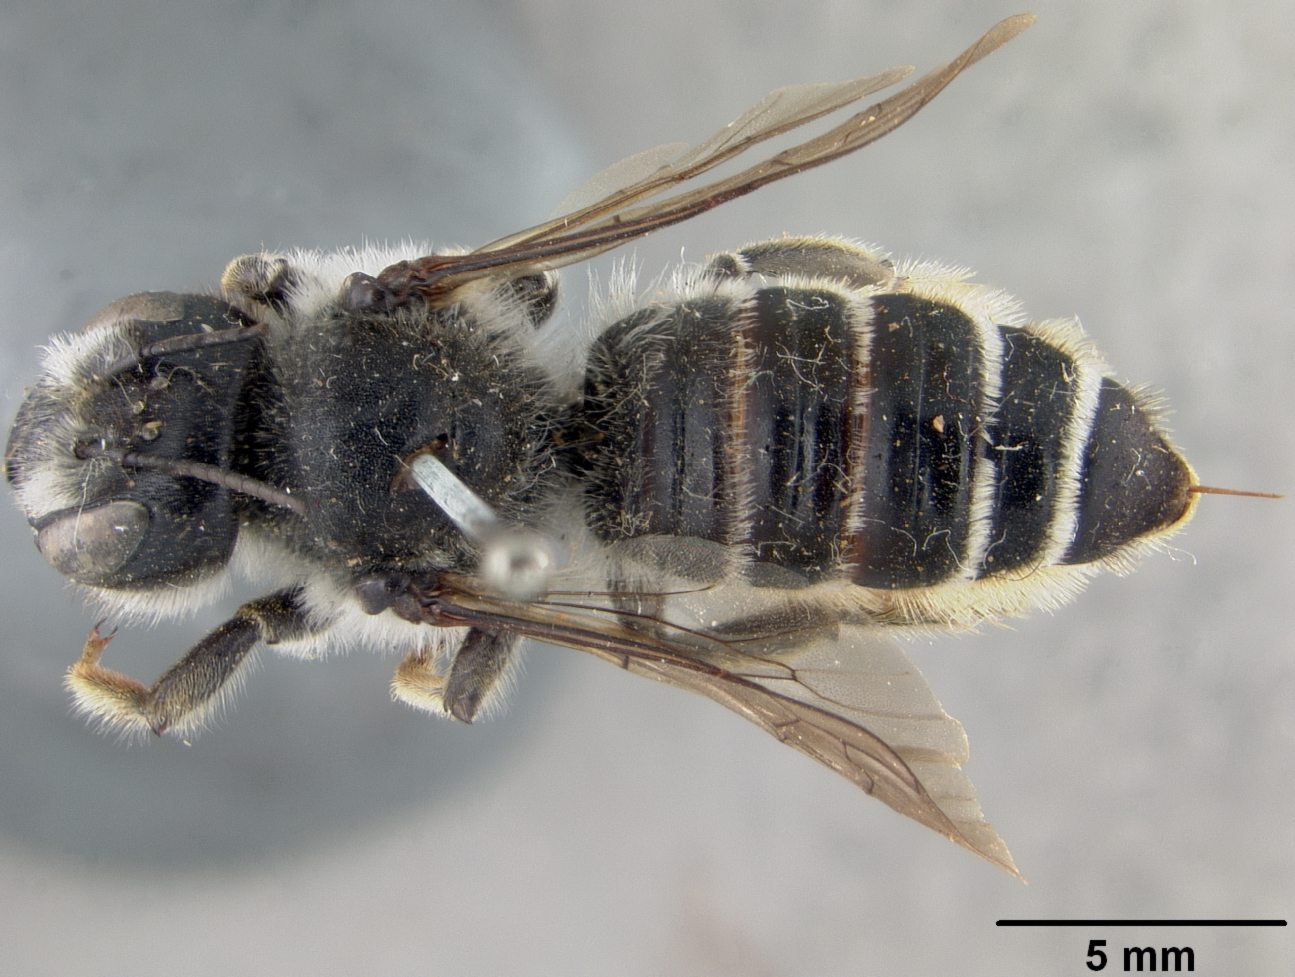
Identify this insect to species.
Megachile sapellonis
